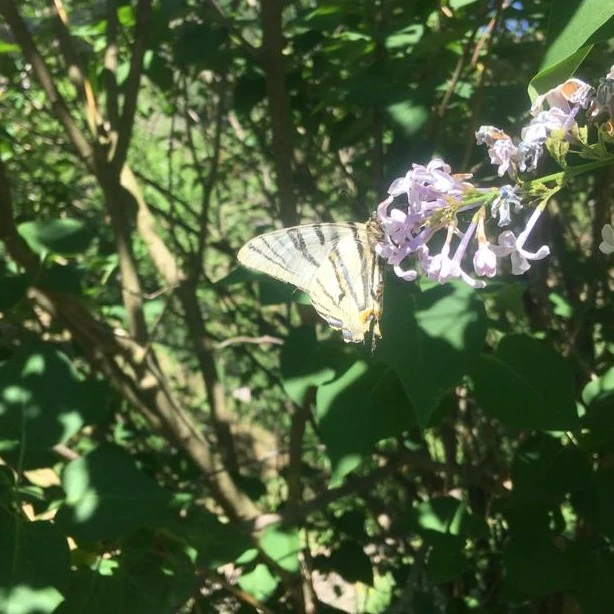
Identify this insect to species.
Iphiclides podalirius
